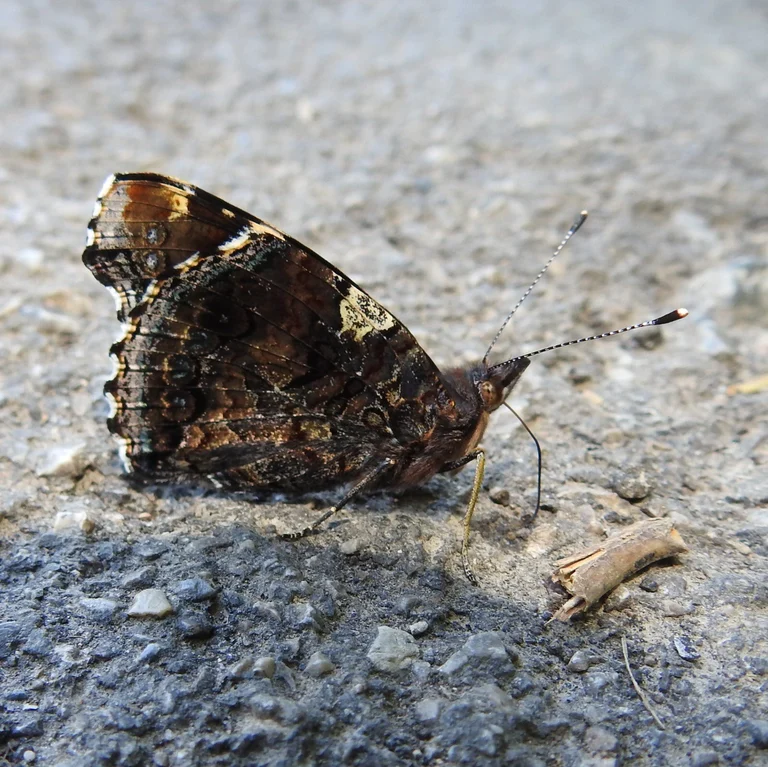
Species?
Vanessa atalanta
